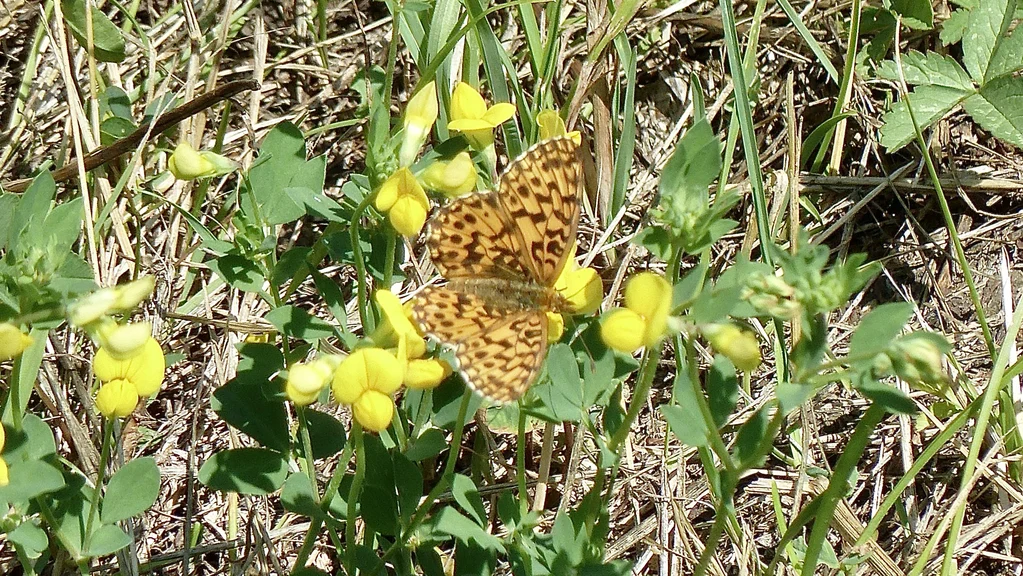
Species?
Boloria dia
